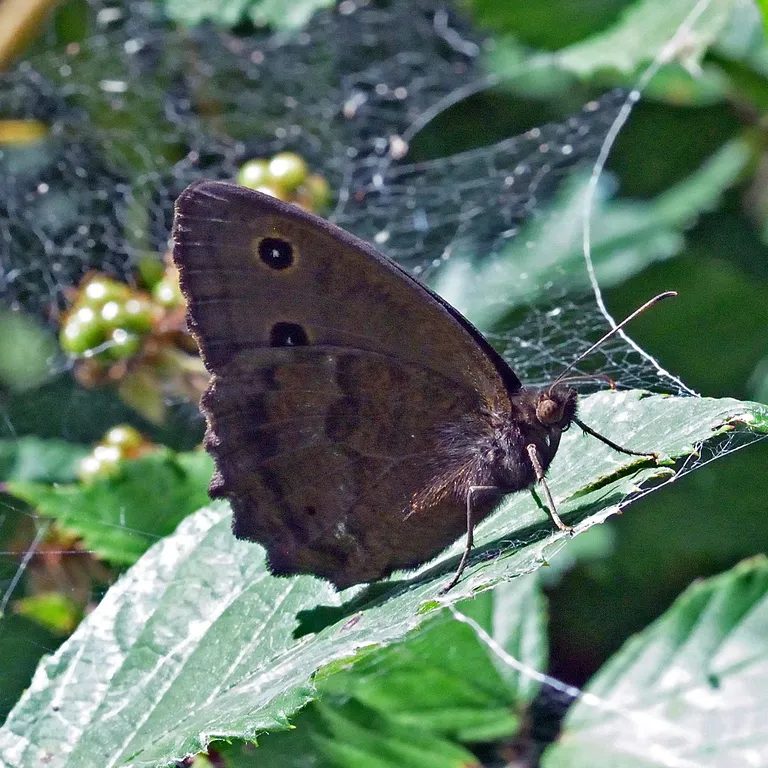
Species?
Minois dryas
